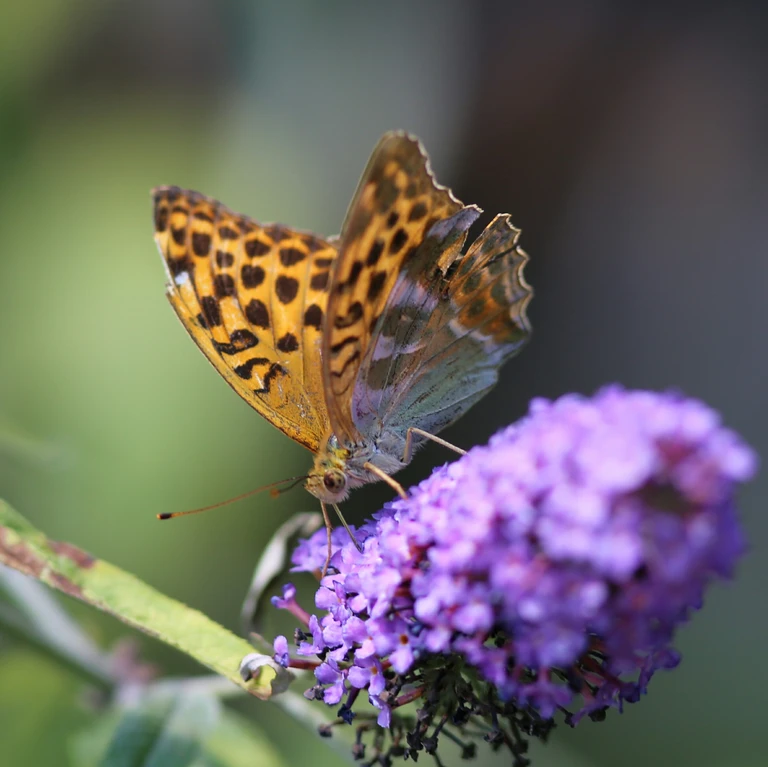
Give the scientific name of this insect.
Argynnis paphia
